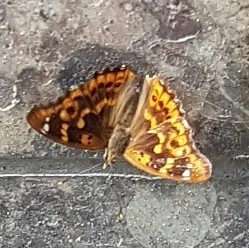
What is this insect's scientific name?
Apatura ilia
